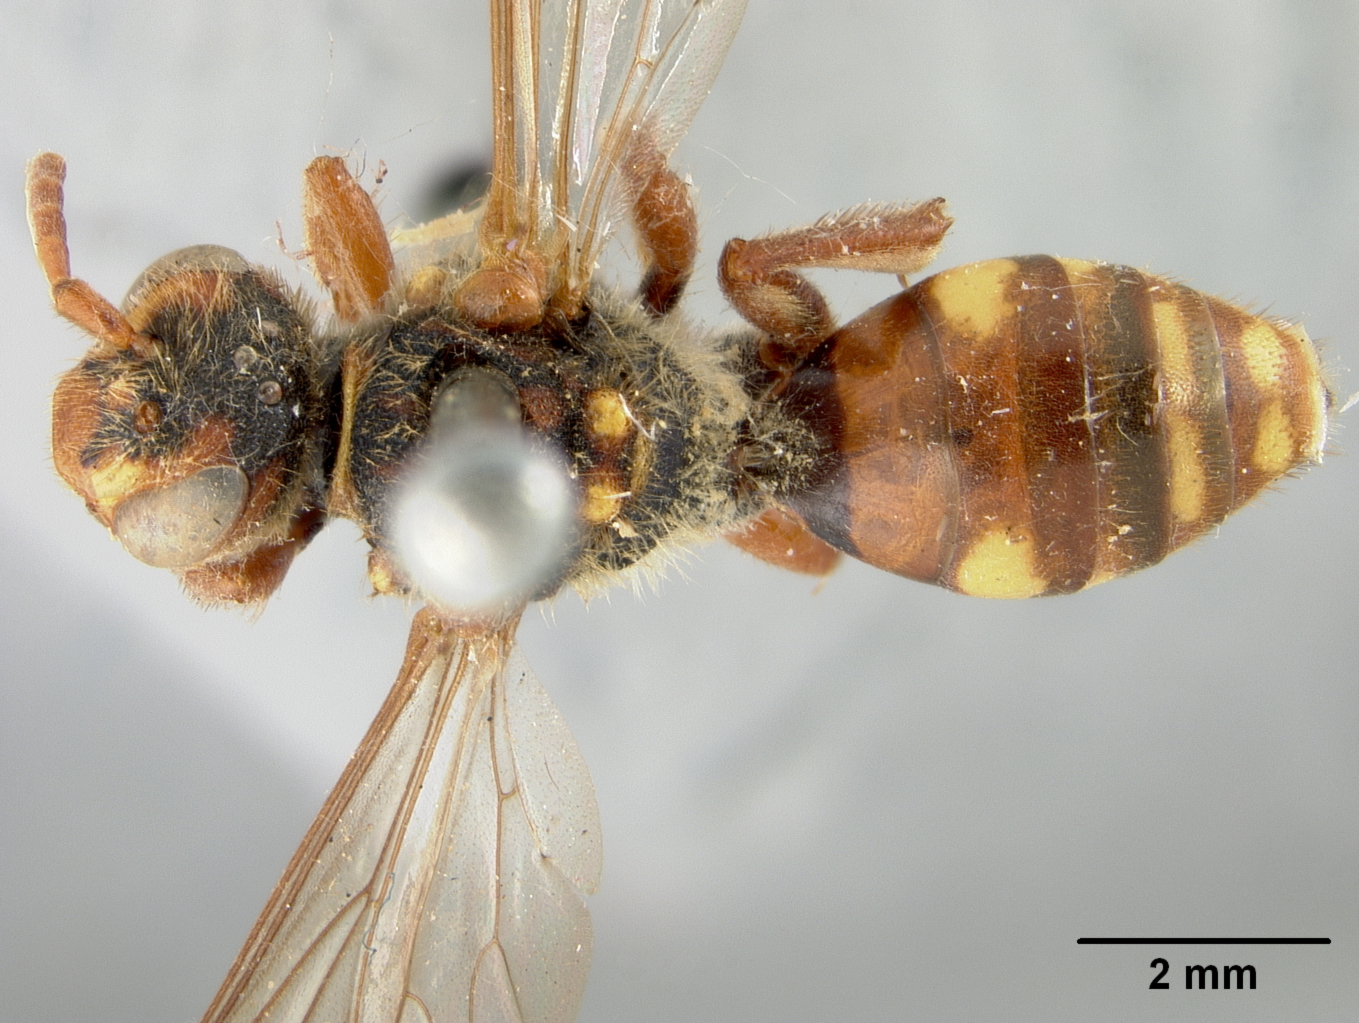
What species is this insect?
Nomada maculifrons
